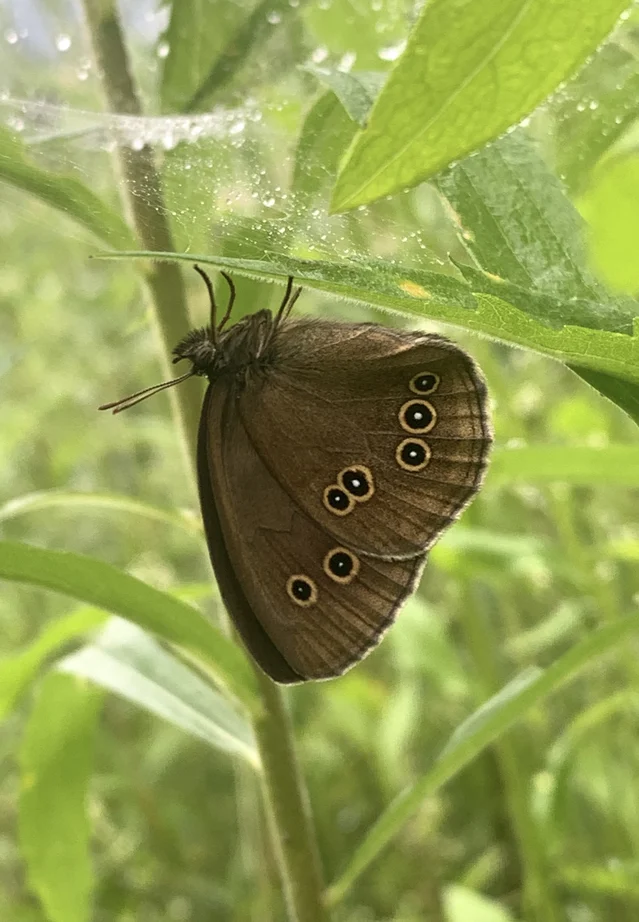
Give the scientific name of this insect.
Aphantopus hyperantus
